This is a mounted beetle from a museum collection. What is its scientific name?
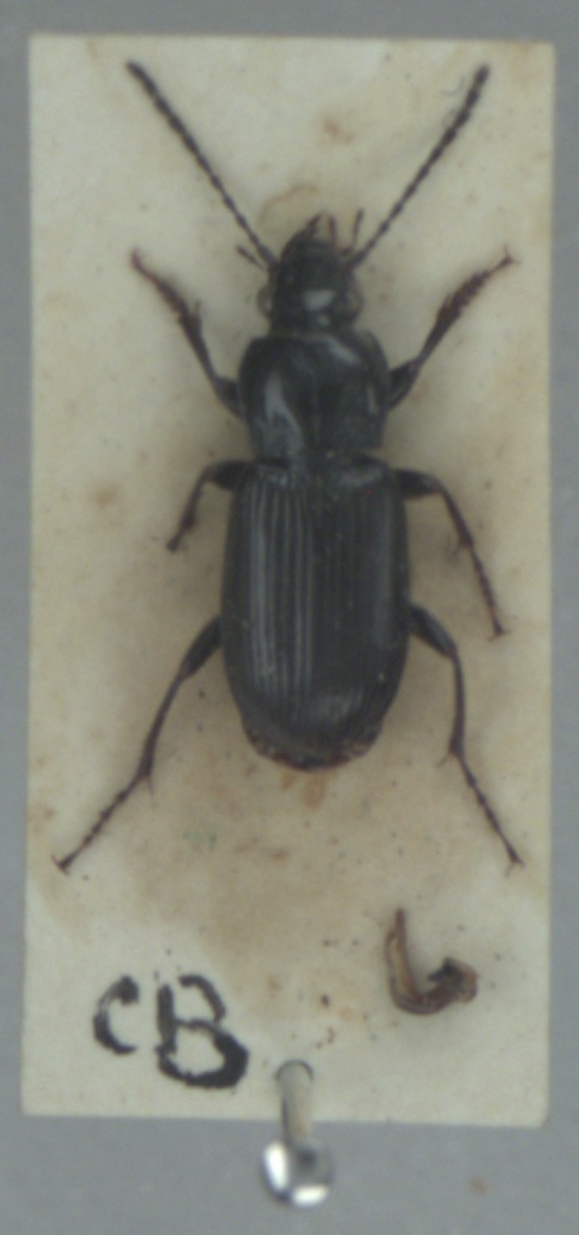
Pterostichus anthracinus
